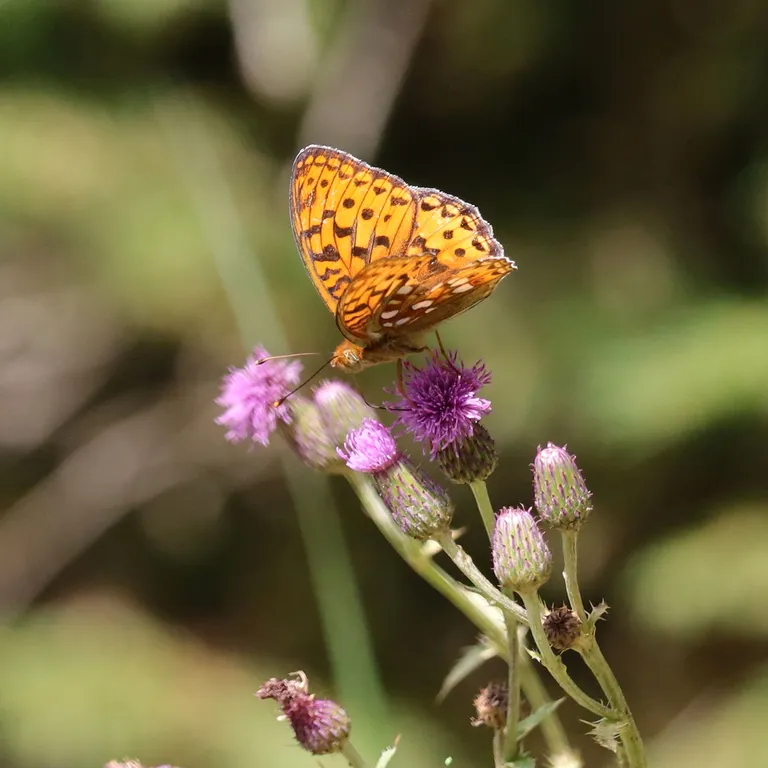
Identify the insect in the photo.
Fabriciana adippe
